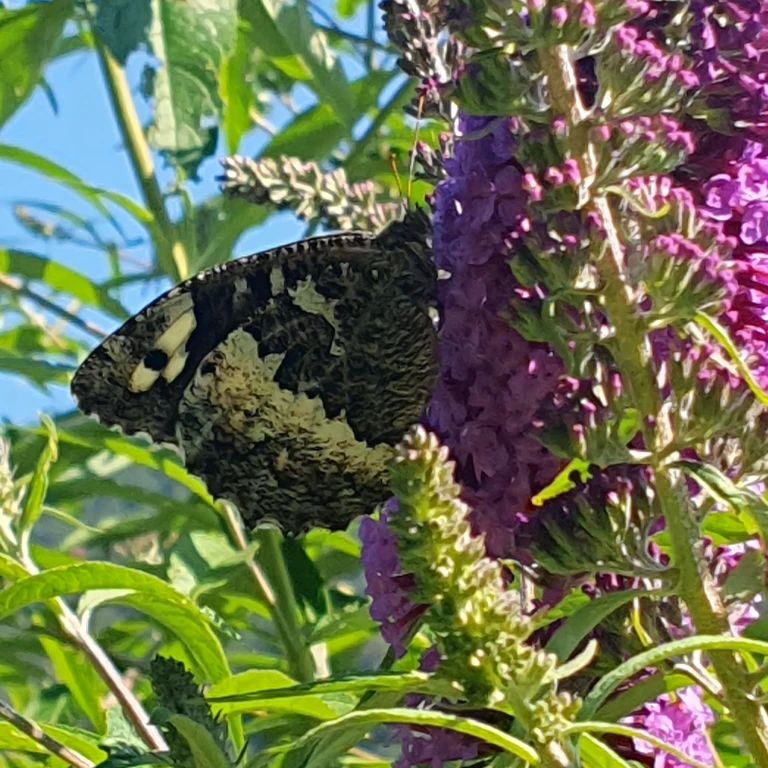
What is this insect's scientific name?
Brintesia circe
